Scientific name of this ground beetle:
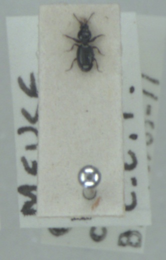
Dyschirius globosus
